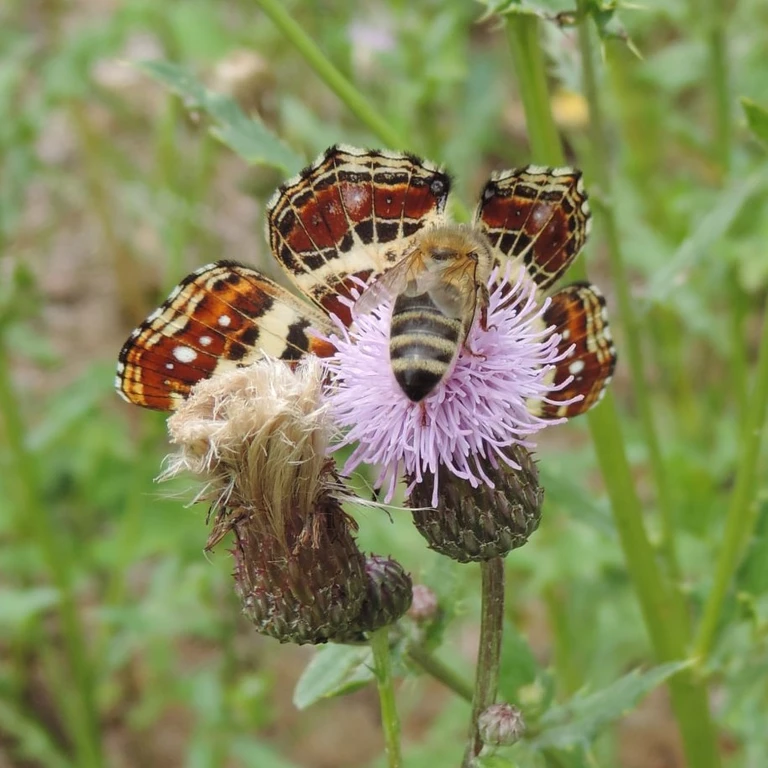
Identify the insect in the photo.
Araschnia levana
